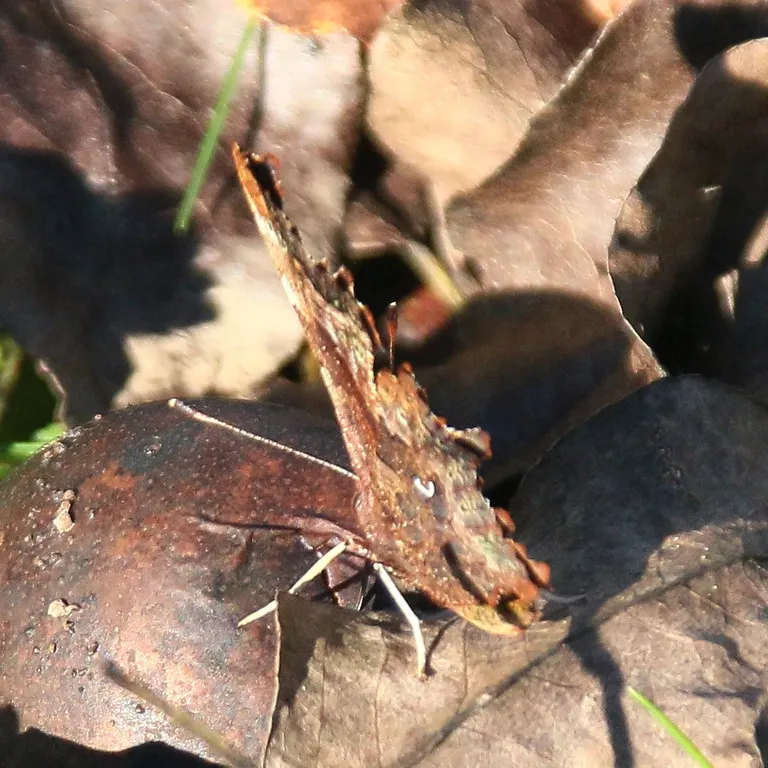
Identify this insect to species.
Polygonia c-album
